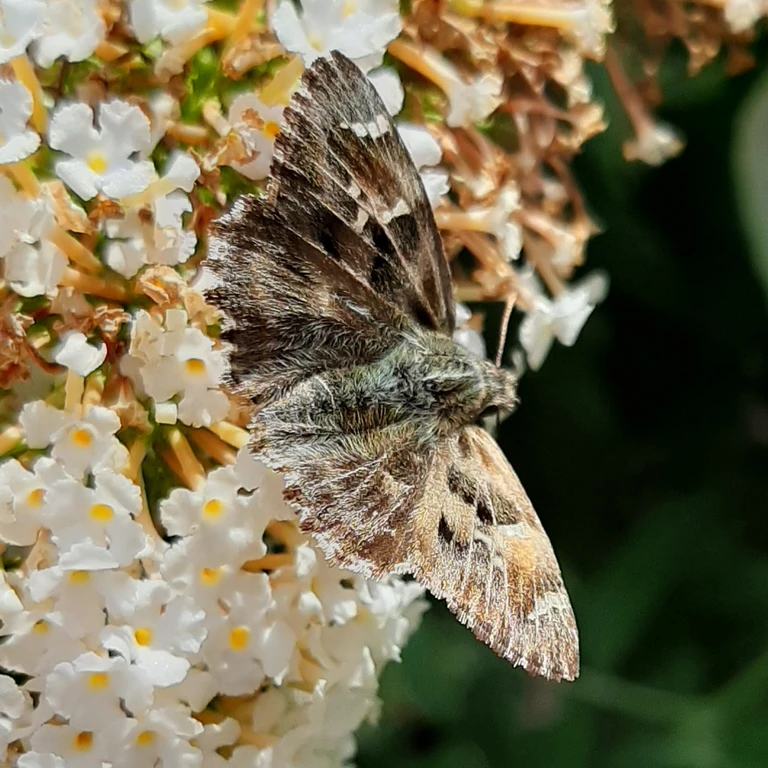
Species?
Carcharodus alceae
